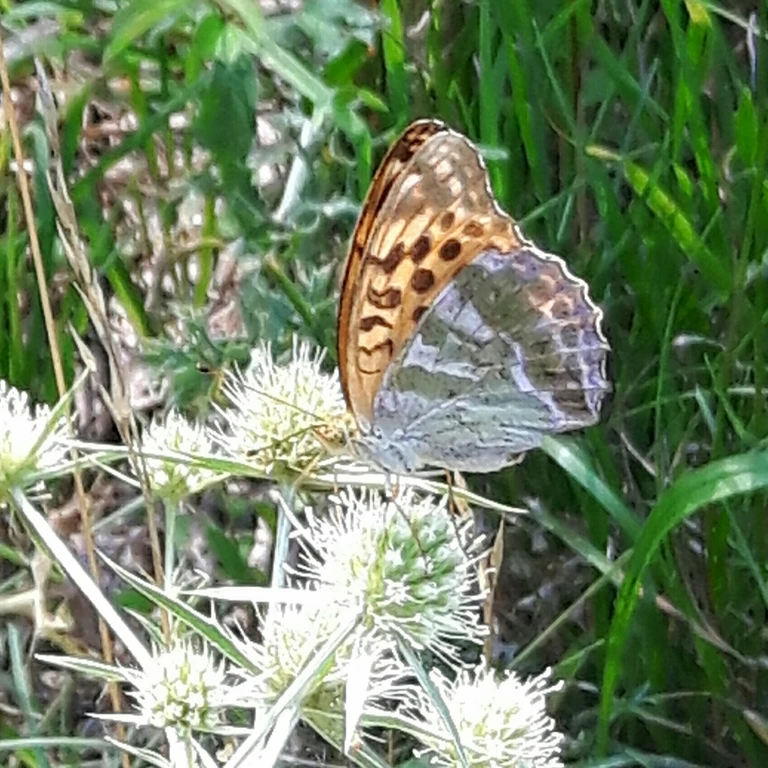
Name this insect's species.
Argynnis paphia
